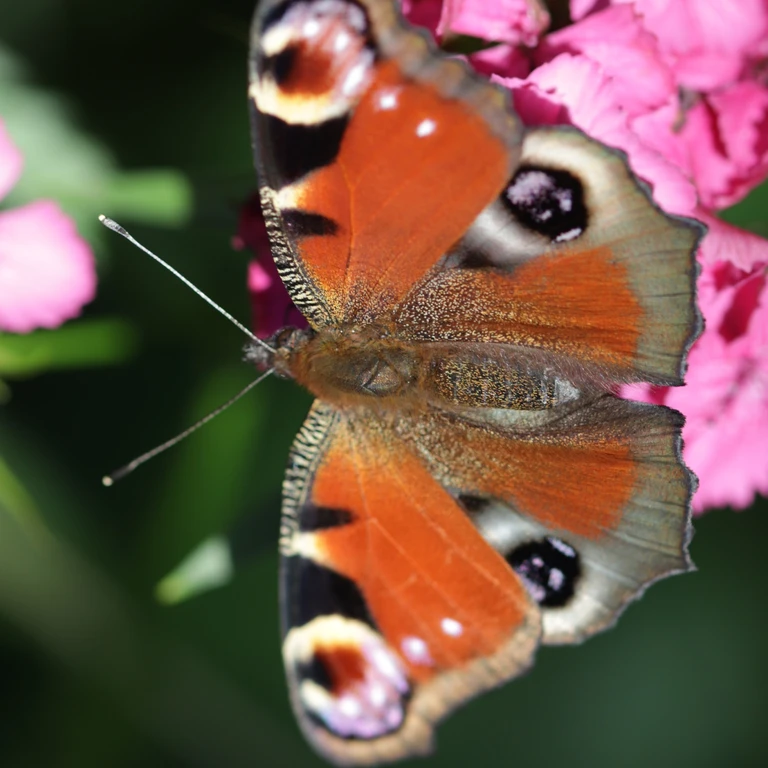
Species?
Aglais io
